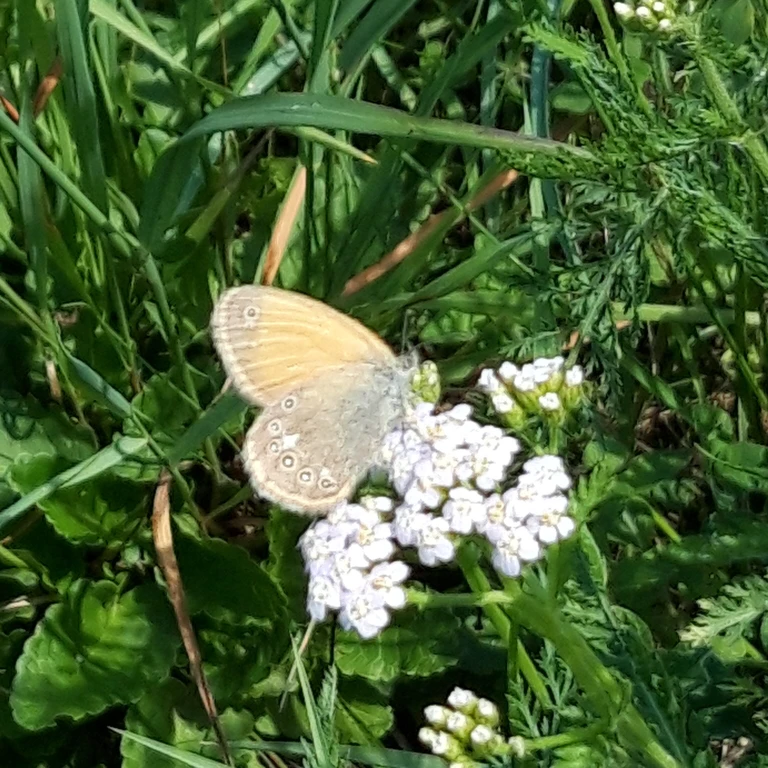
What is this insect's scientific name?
Coenonympha glycerion (also Coenonympha iphis)
